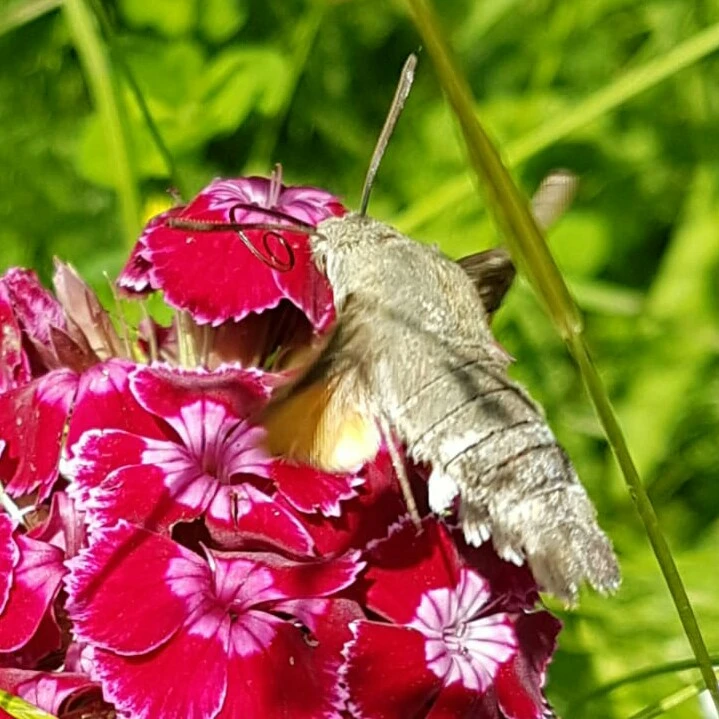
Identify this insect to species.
Macroglossum stellatarum
